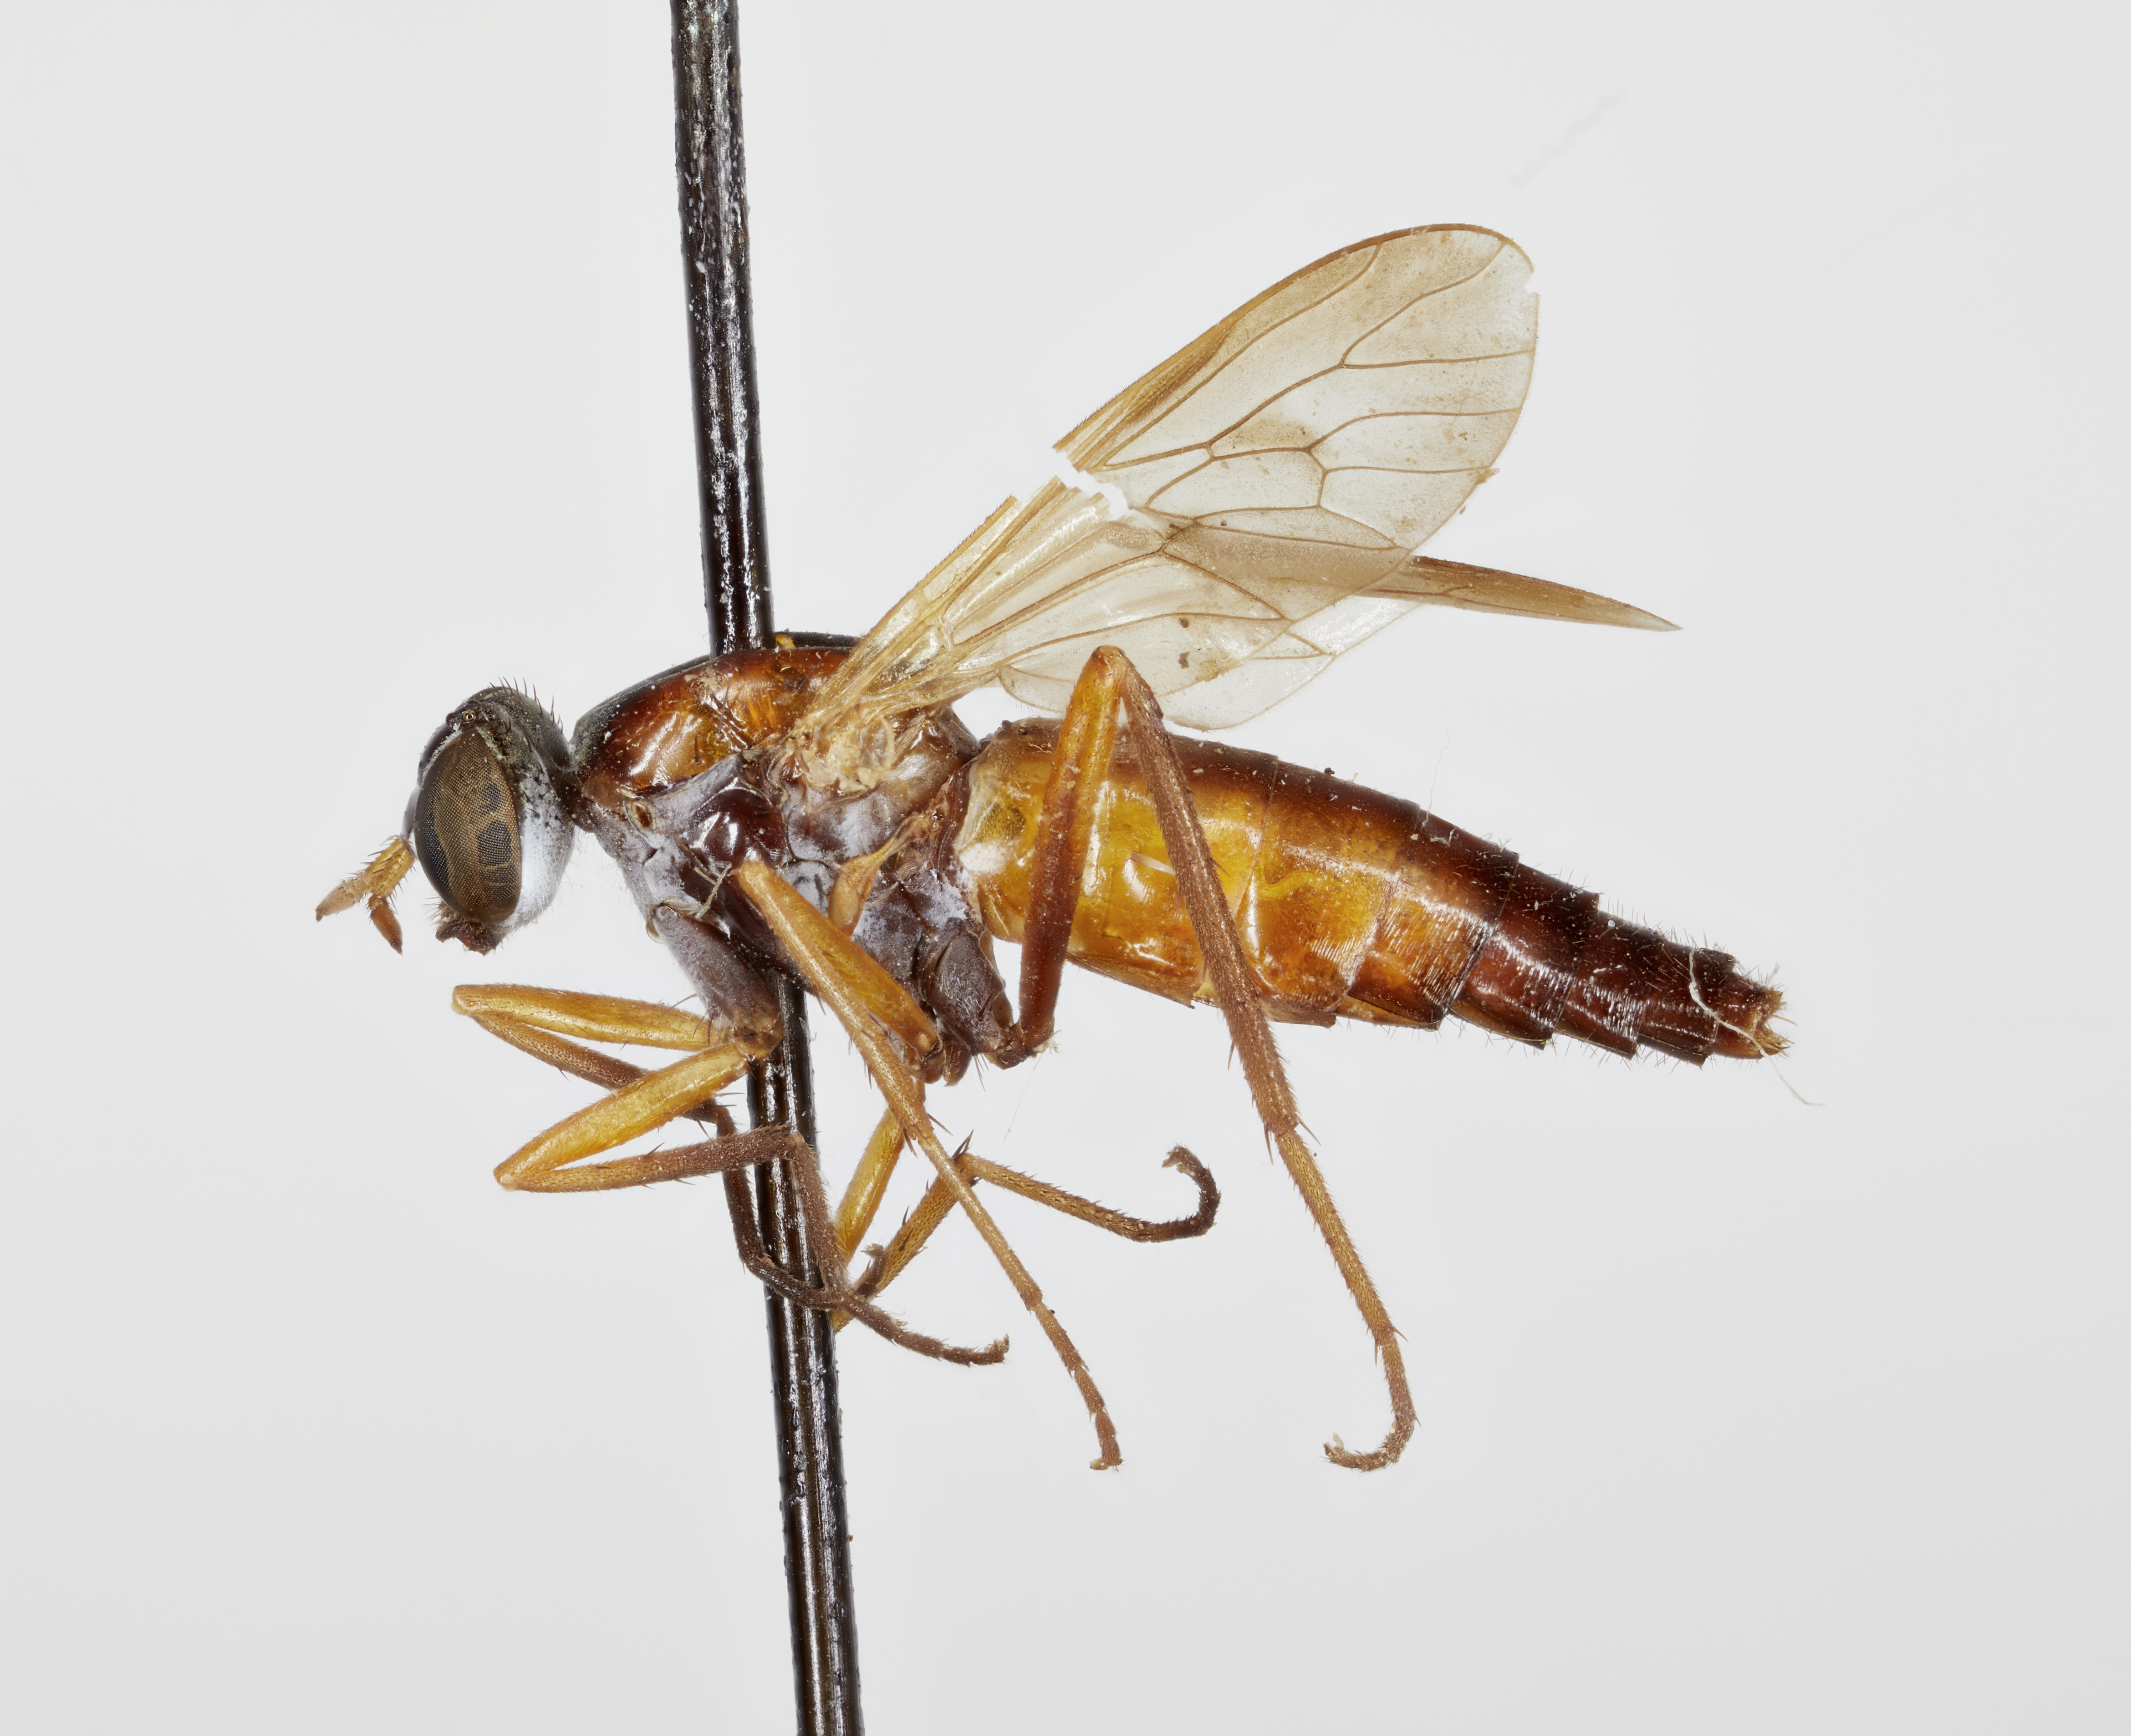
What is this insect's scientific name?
Psilocephala superba
